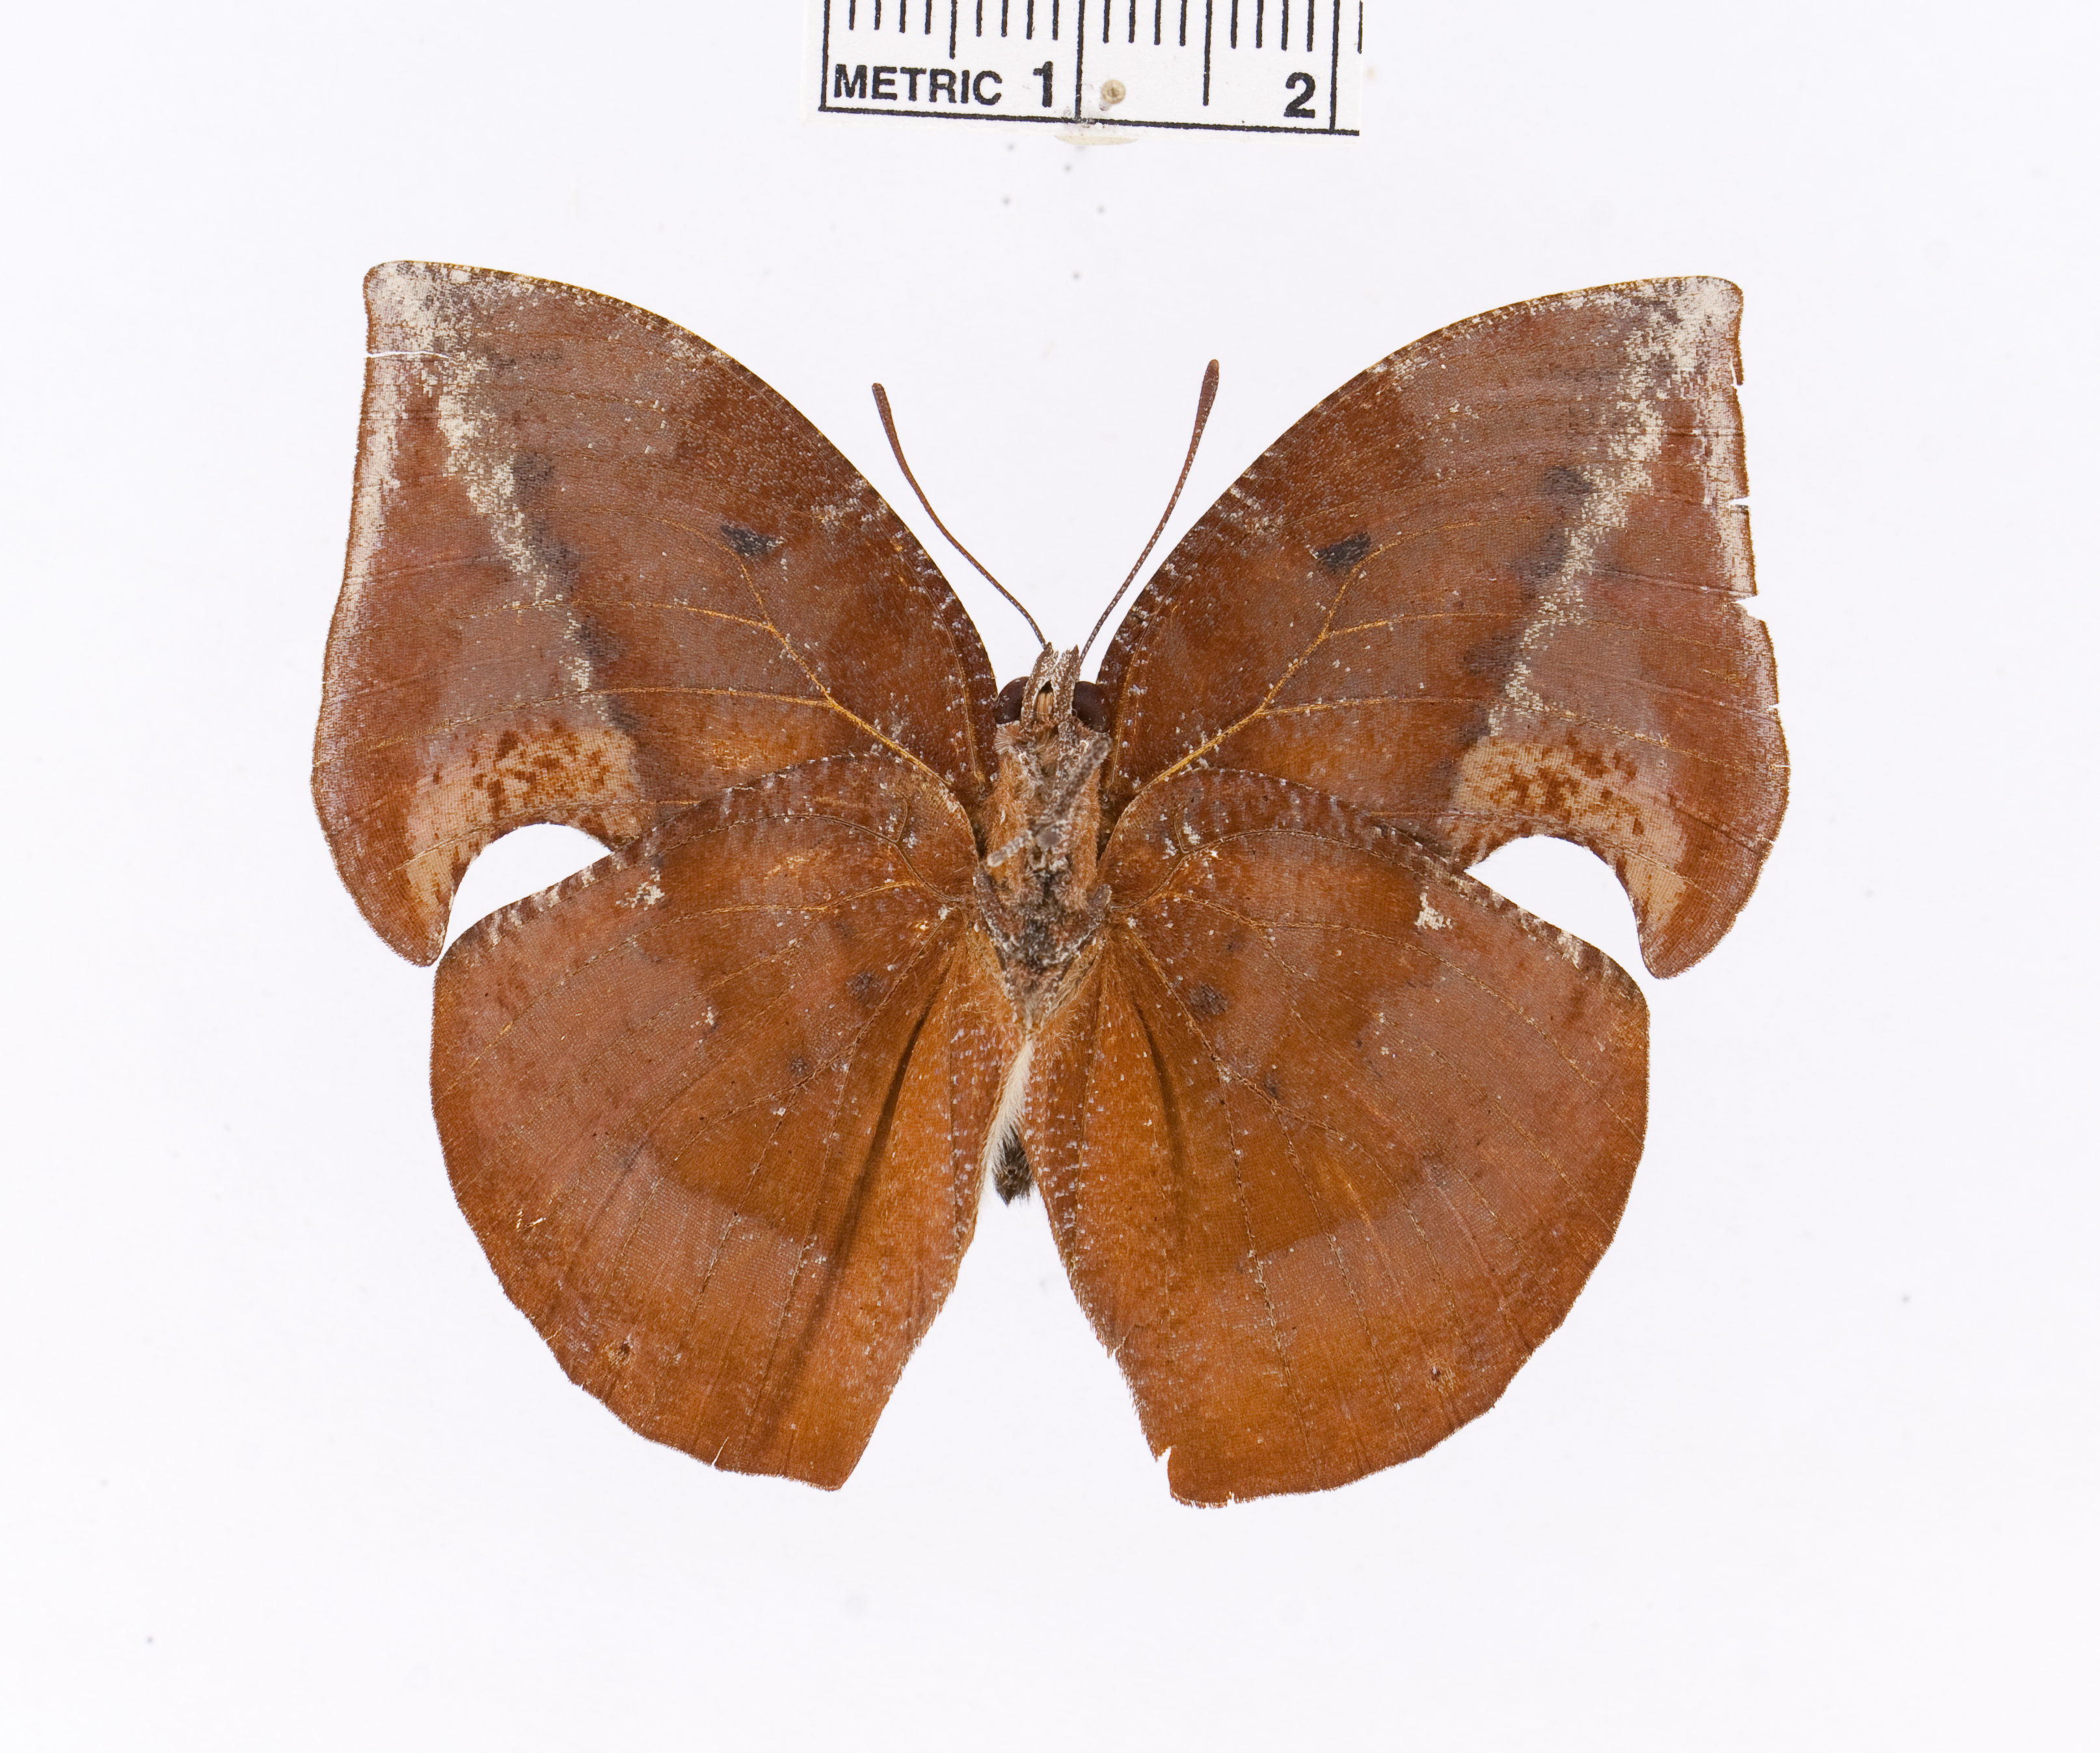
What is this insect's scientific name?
Memphis ambrosia
